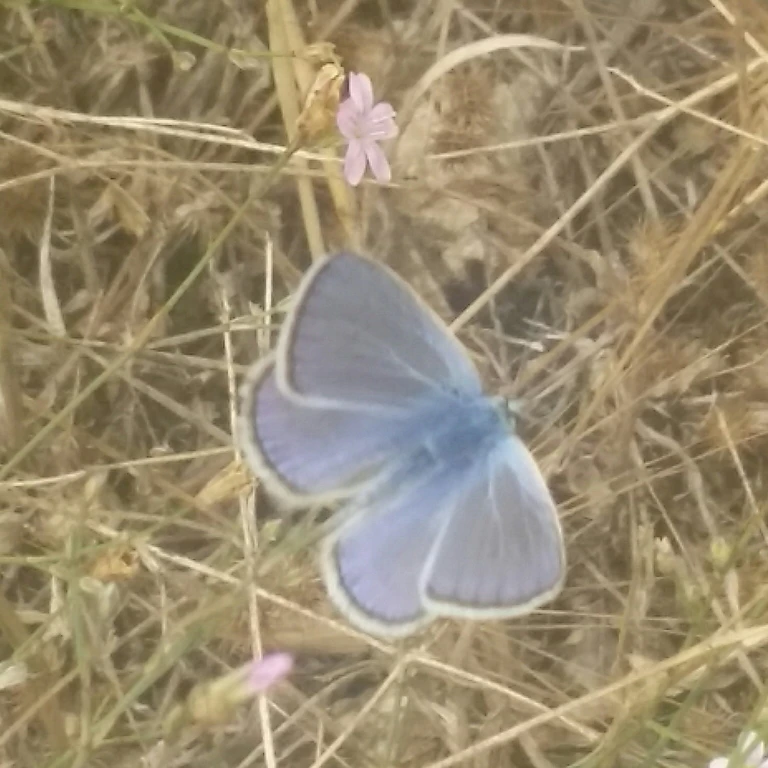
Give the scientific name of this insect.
Polyommatus icarus
